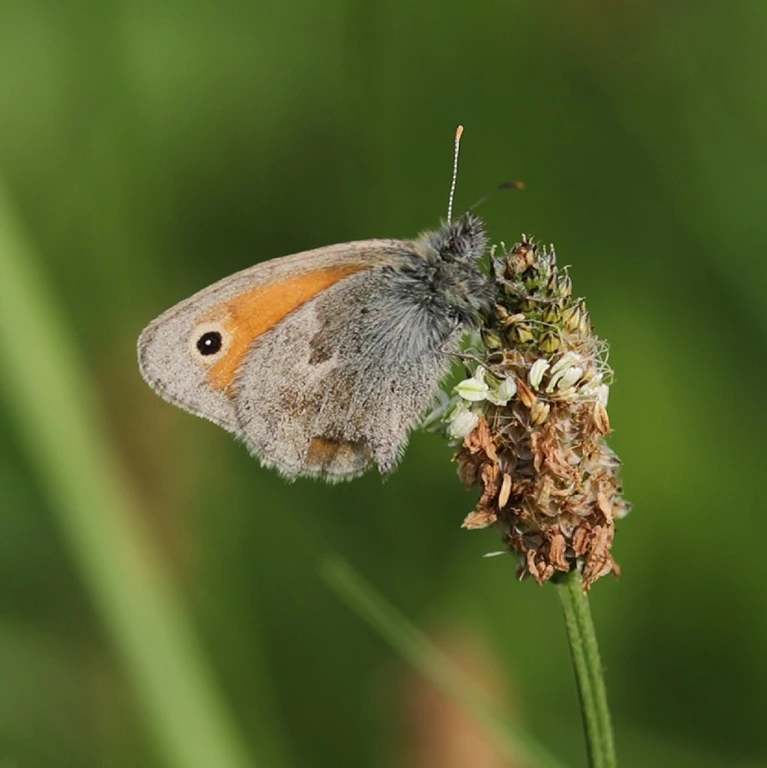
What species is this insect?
Coenonympha pamphilus
